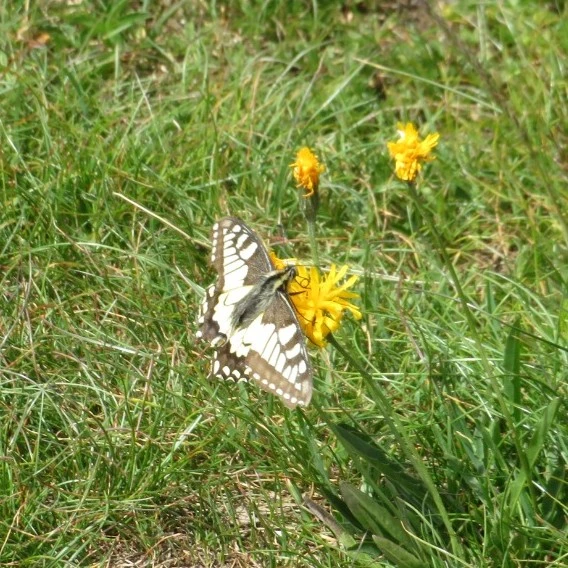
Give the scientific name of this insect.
Papilio machaon
